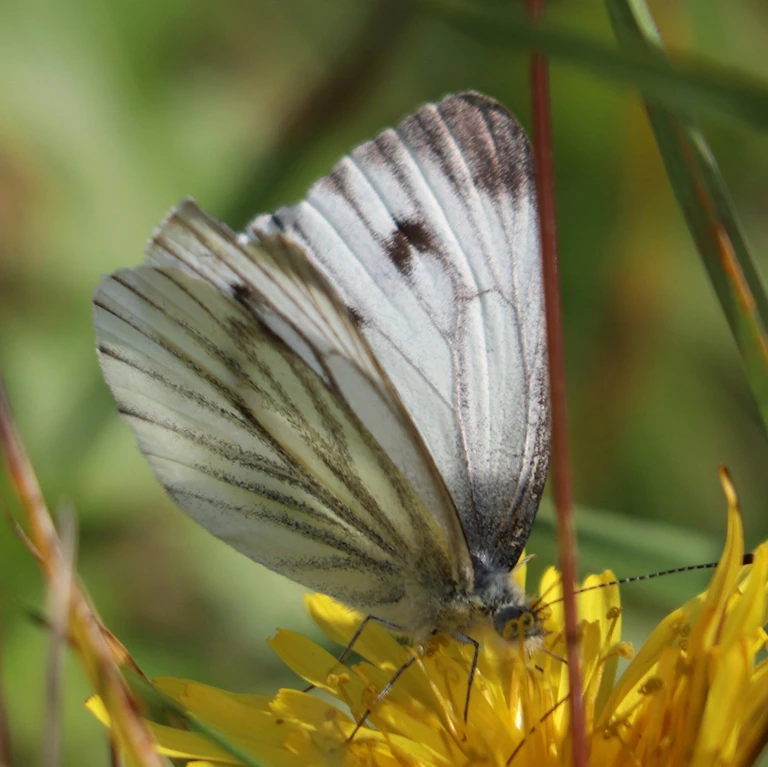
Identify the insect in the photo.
Pieris napi
